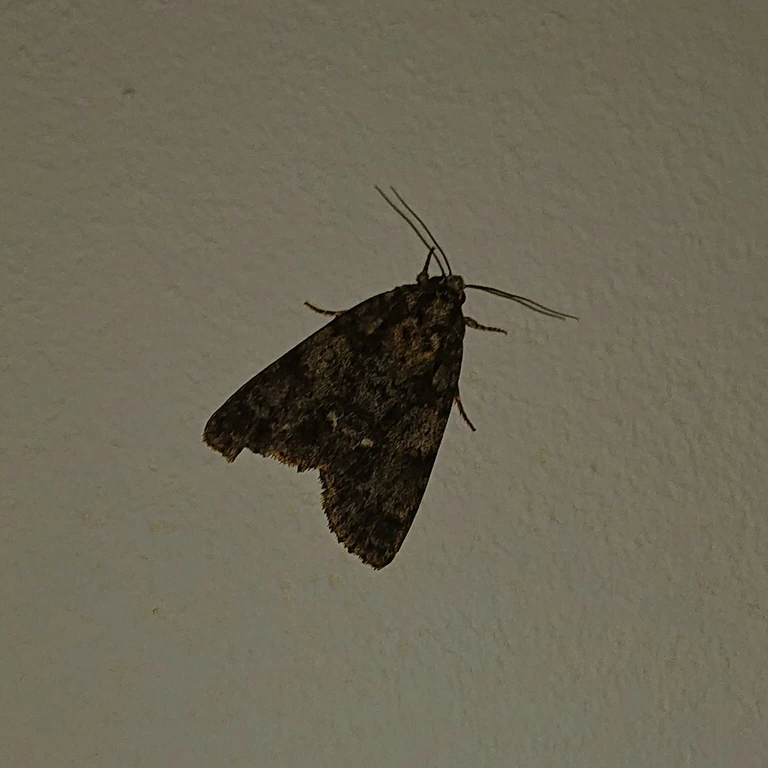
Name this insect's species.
Acronicta rumicis
